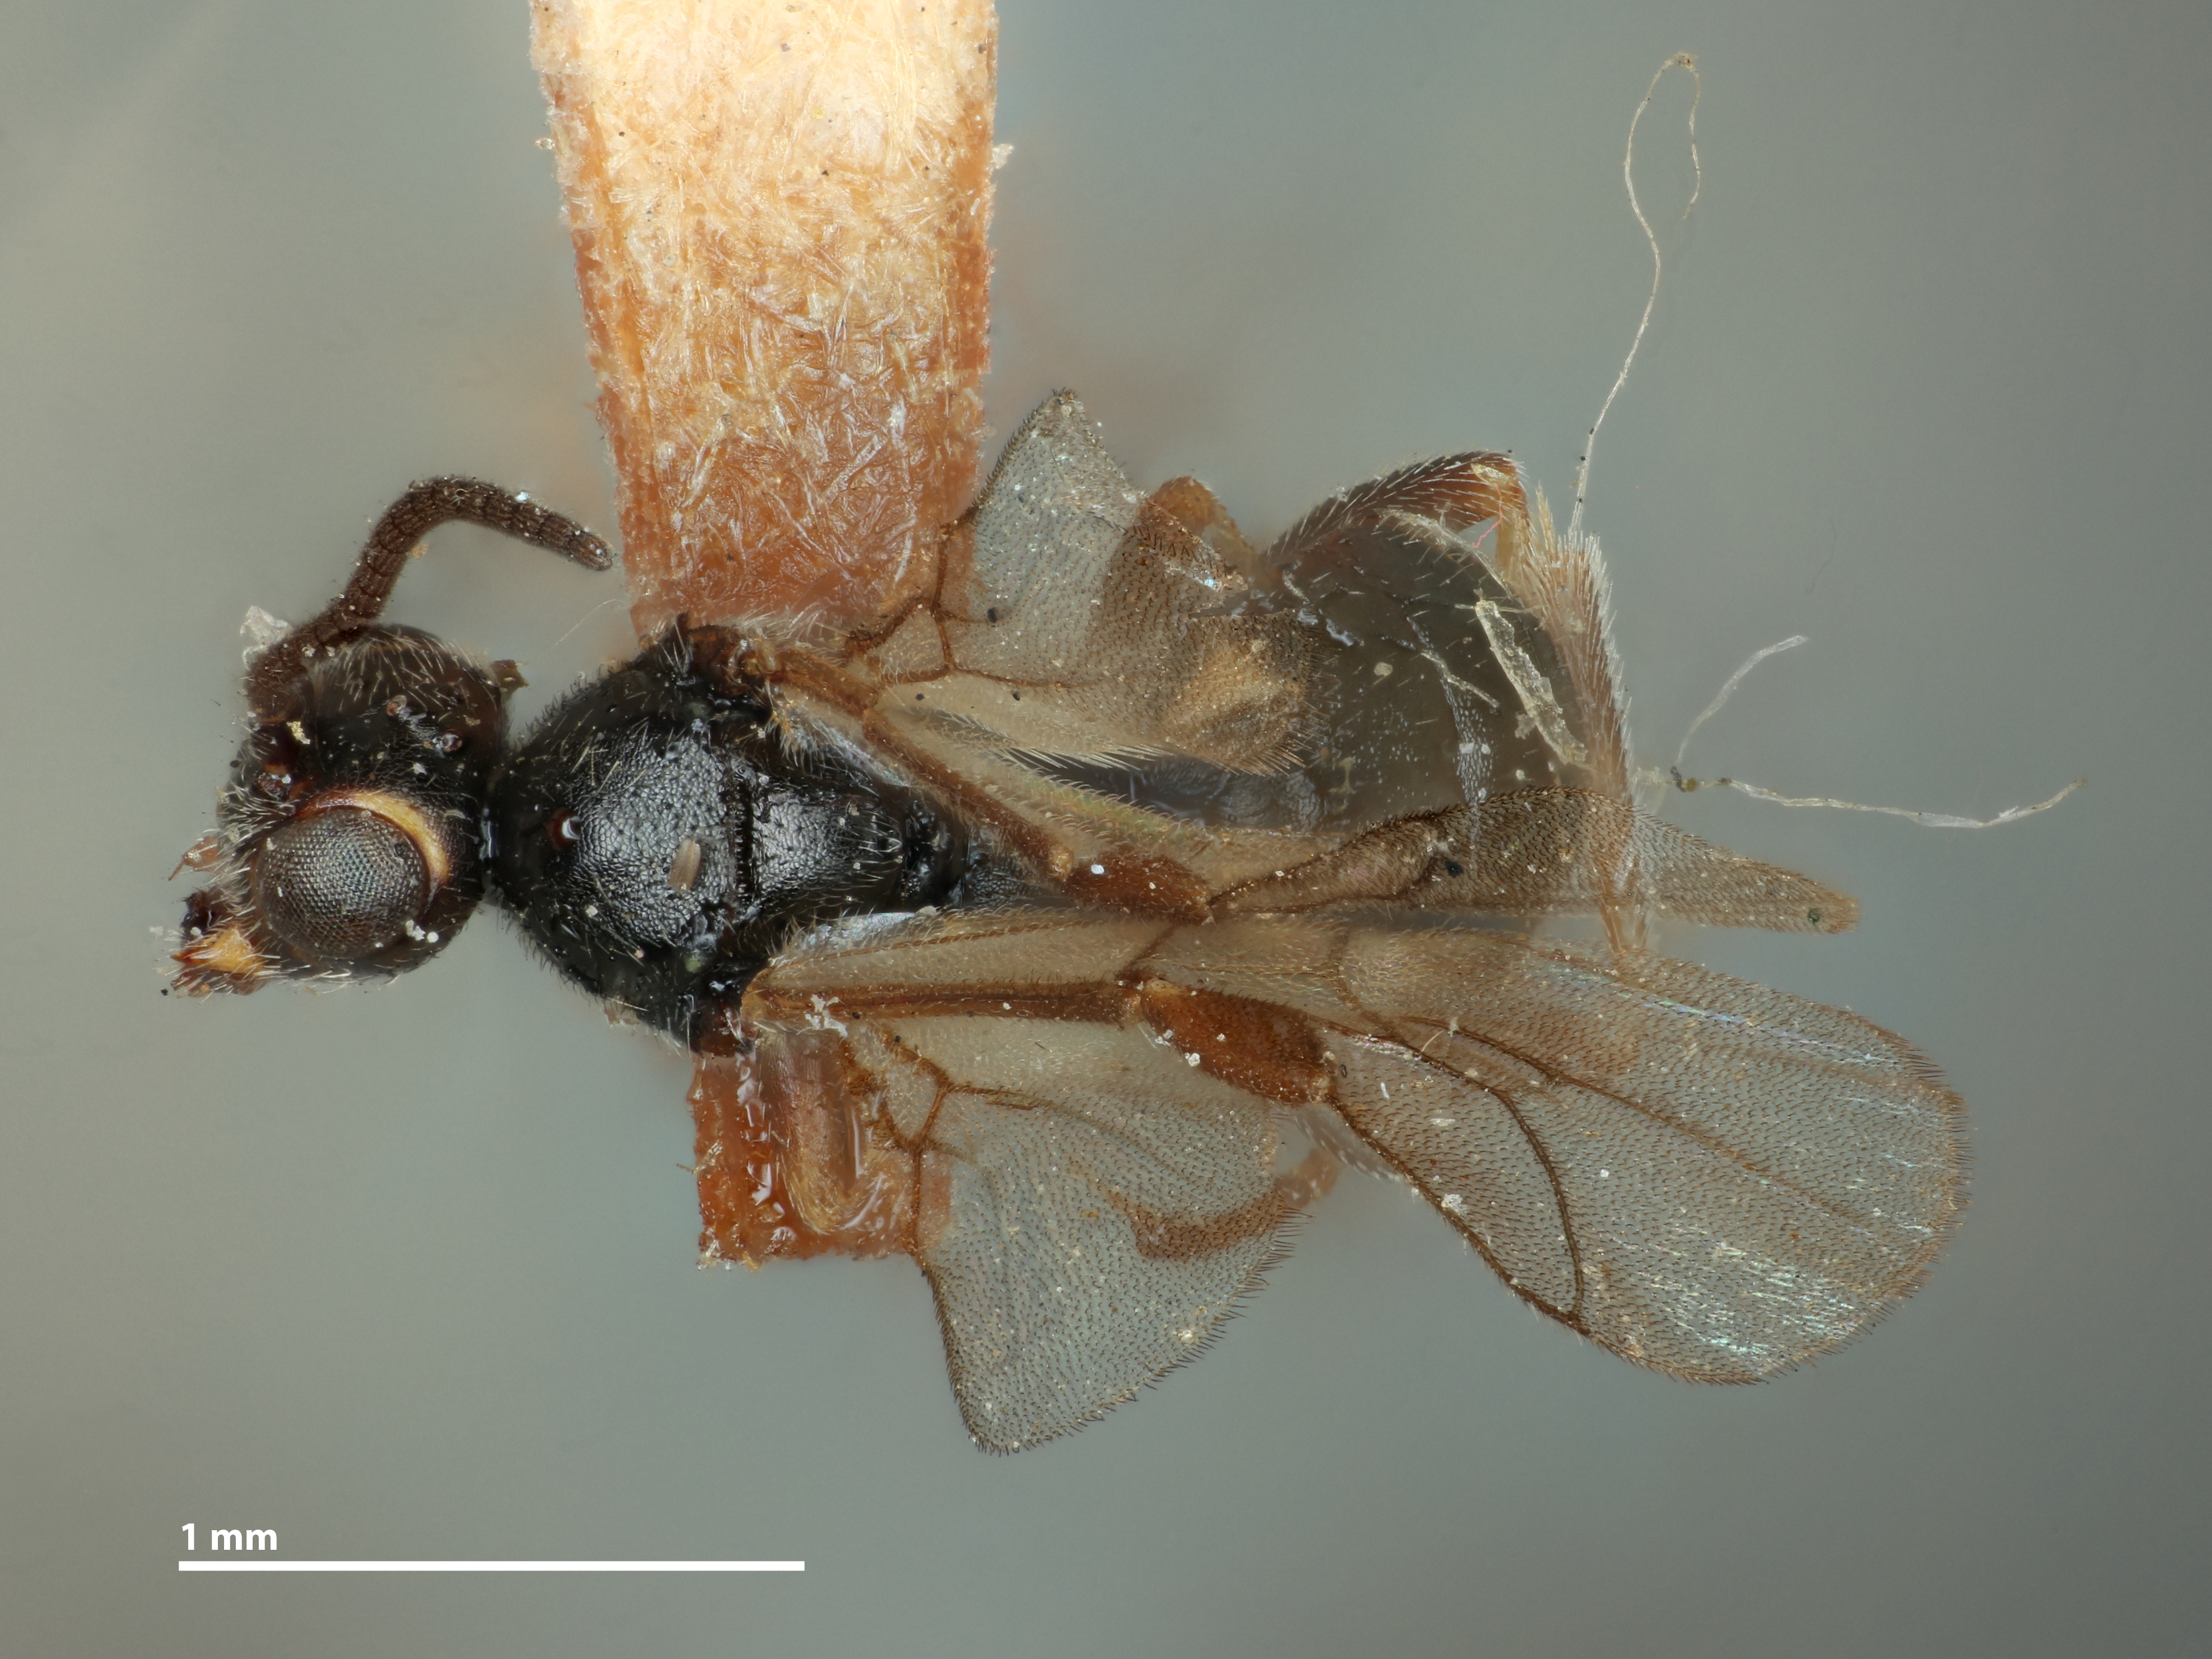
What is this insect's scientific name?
Trachyusa americana
